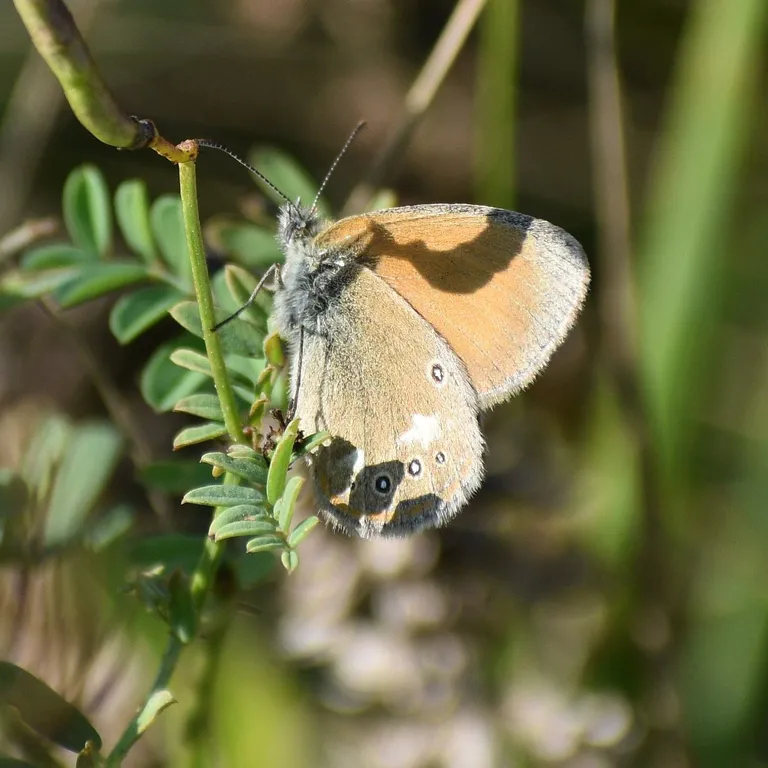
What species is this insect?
Coenonympha glycerion (also Coenonympha iphis)
